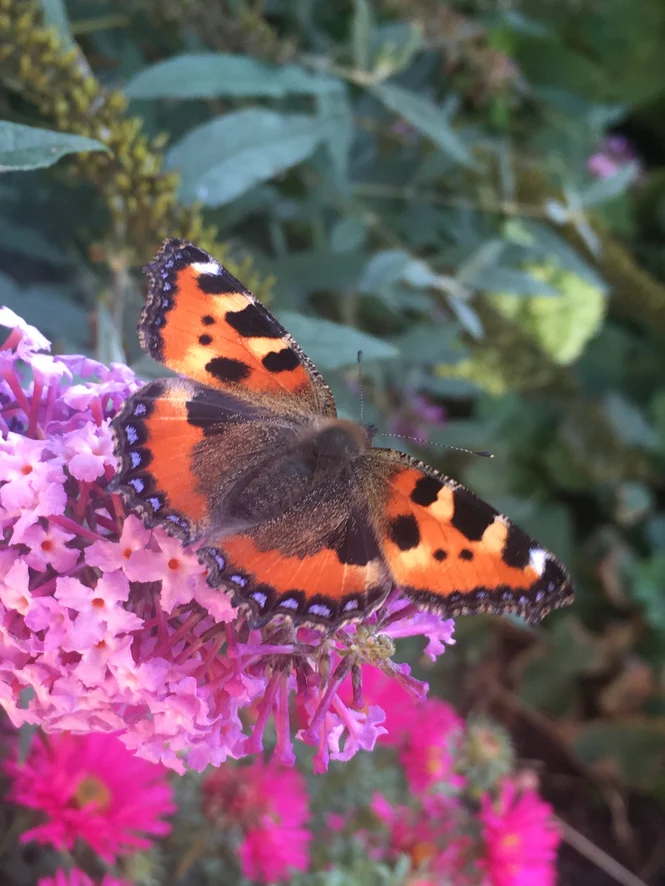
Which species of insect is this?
Aglais urticae
